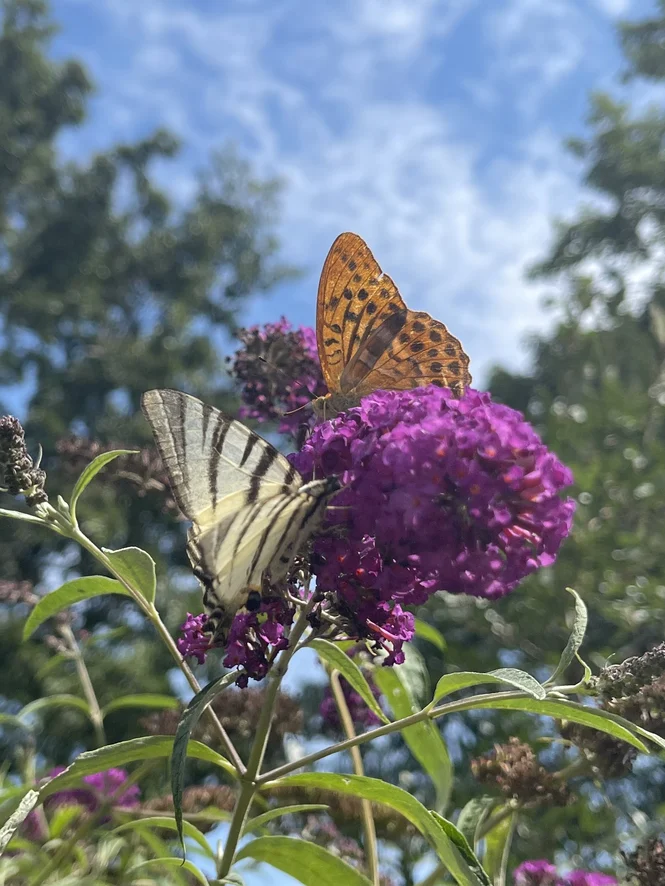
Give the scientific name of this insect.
Argynnis paphia
